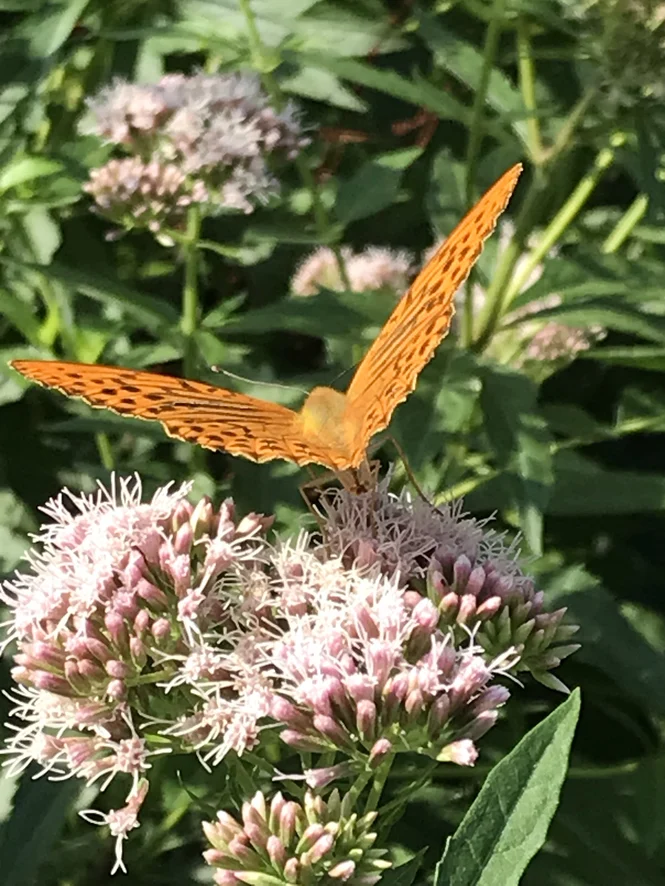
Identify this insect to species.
Argynnis paphia
